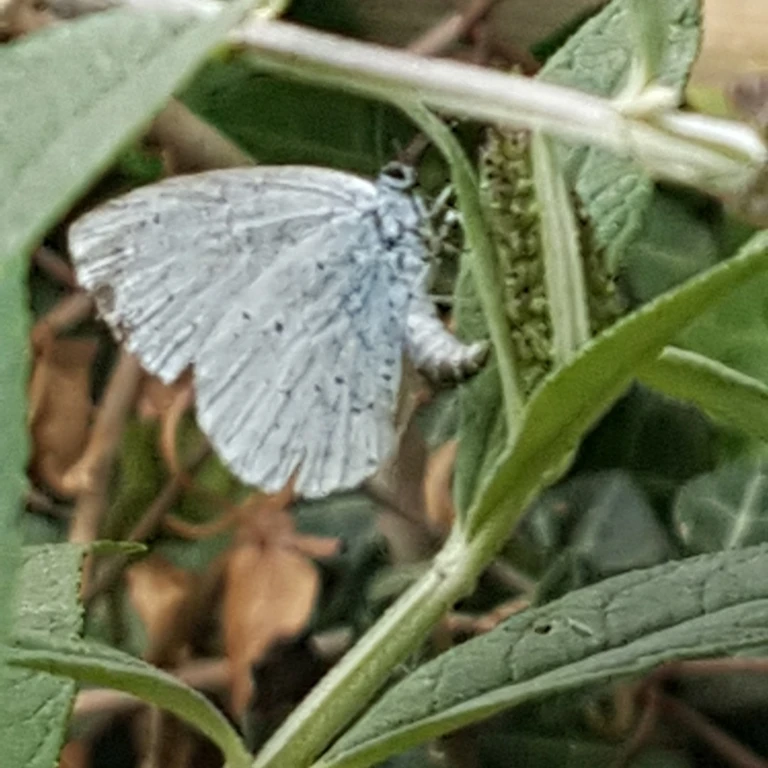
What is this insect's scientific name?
Celastrina argiolus
